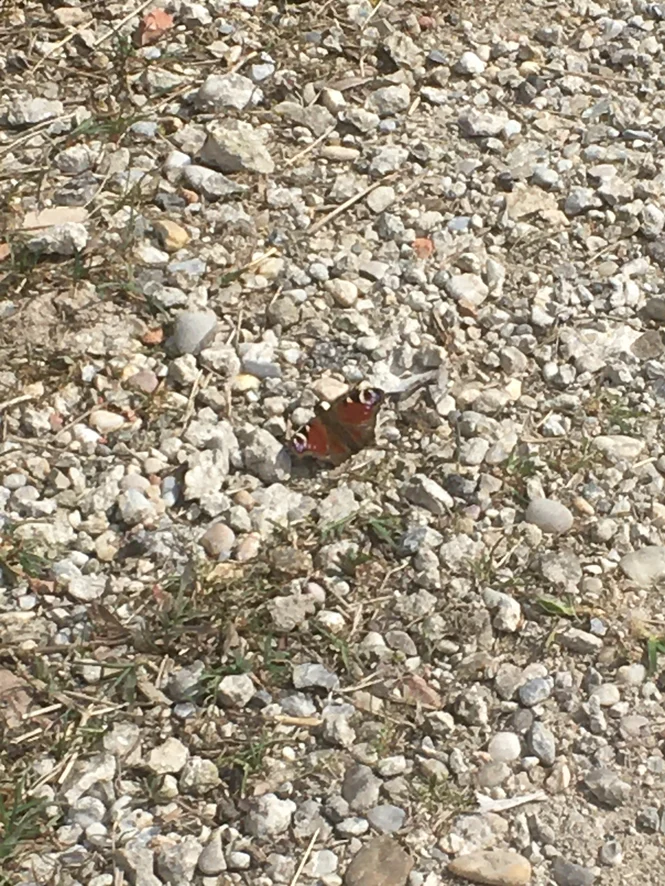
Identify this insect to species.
Aglais io
